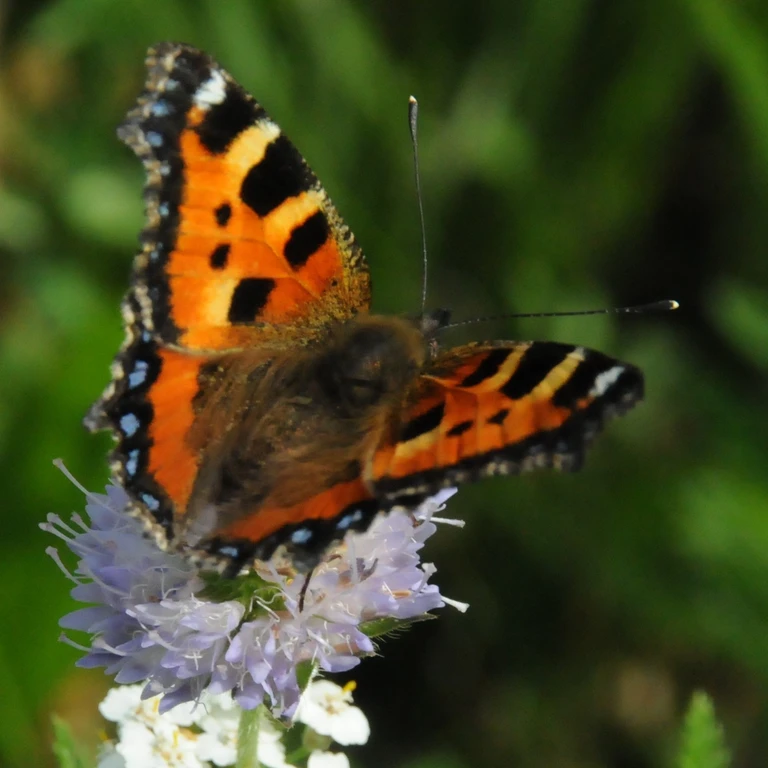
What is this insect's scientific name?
Aglais urticae
